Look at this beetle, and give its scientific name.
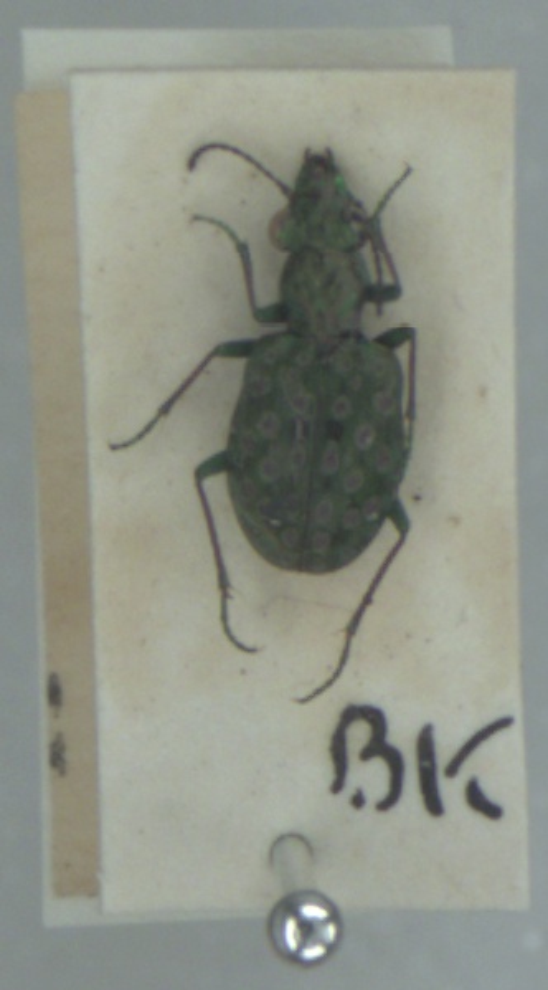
Elaphrus riparius
